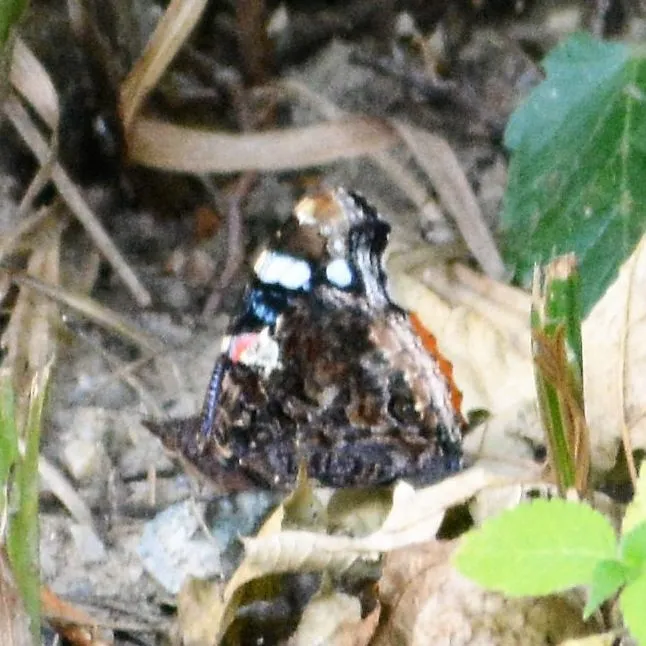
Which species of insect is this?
Vanessa atalanta
